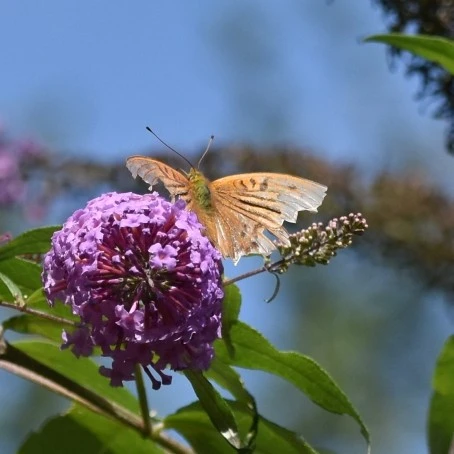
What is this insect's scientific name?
Argynnis paphia
